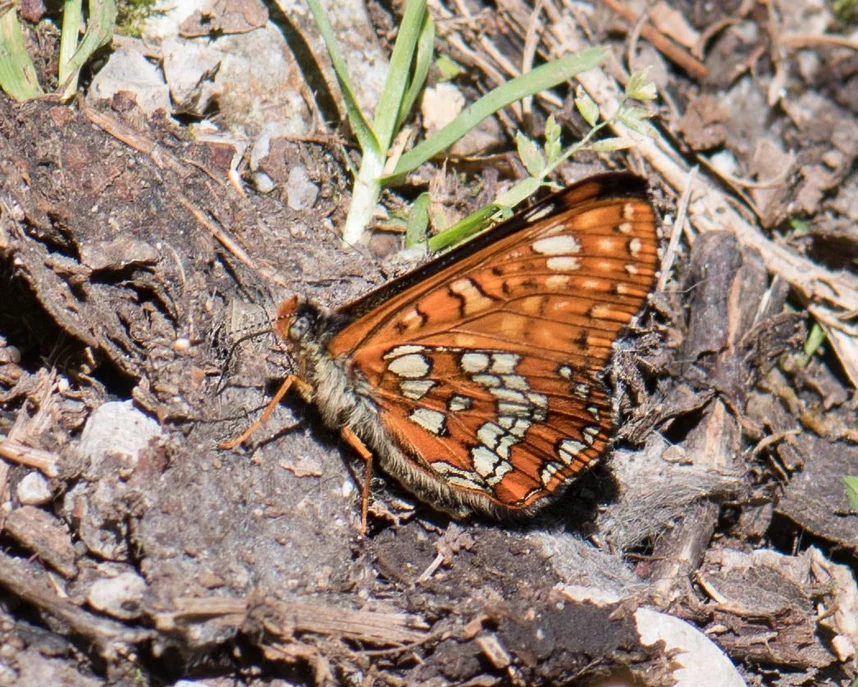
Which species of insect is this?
Euphydryas maturna
